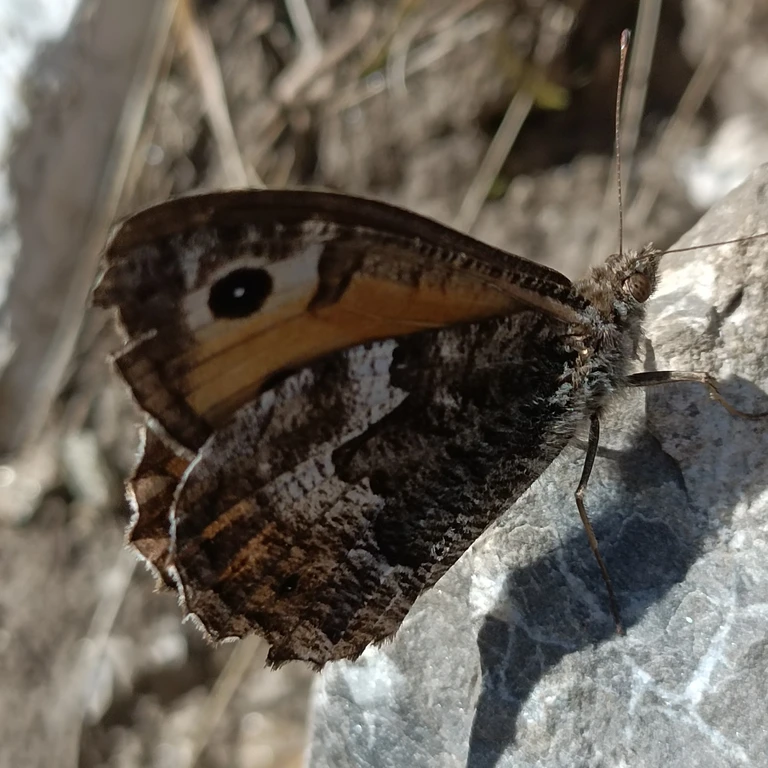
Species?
Hipparchia semele
